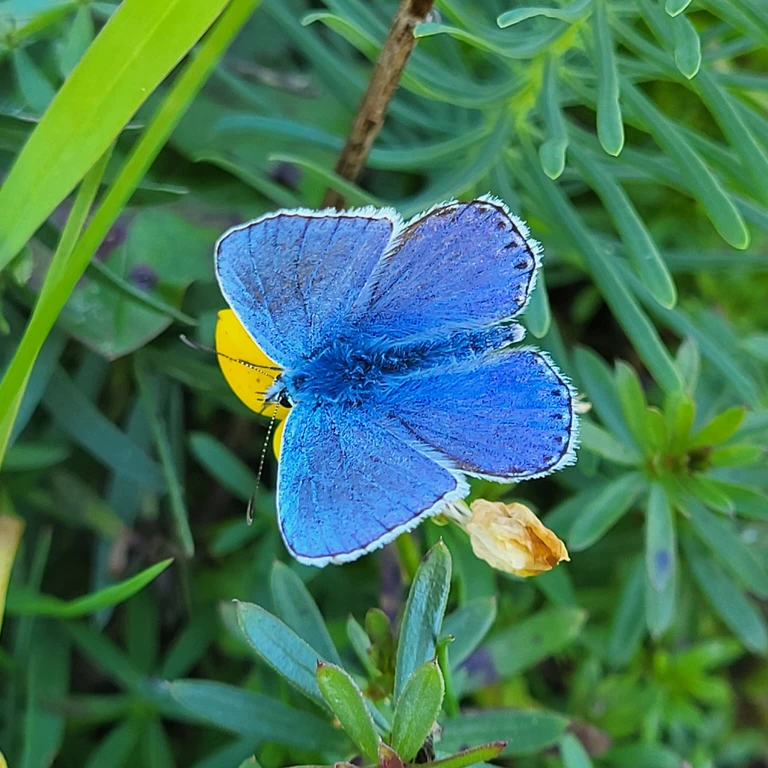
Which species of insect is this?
Lysandra bellargus
